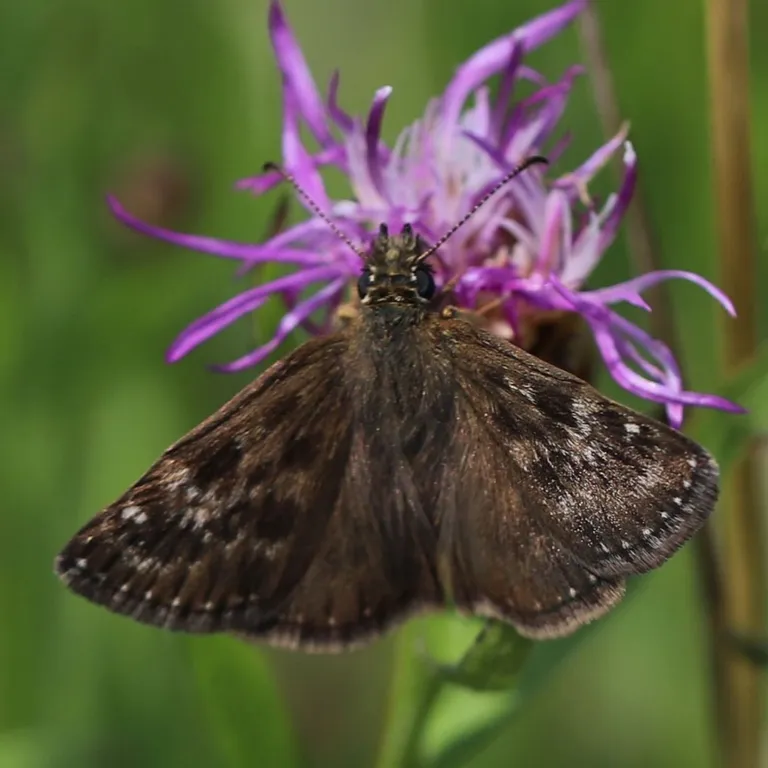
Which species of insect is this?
Erynnis tages
